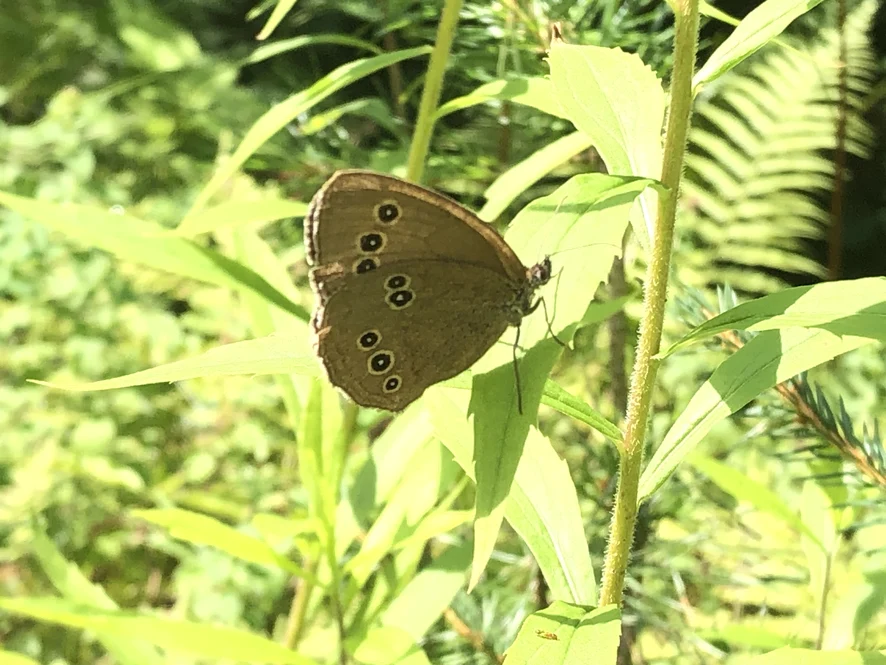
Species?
Aphantopus hyperantus
